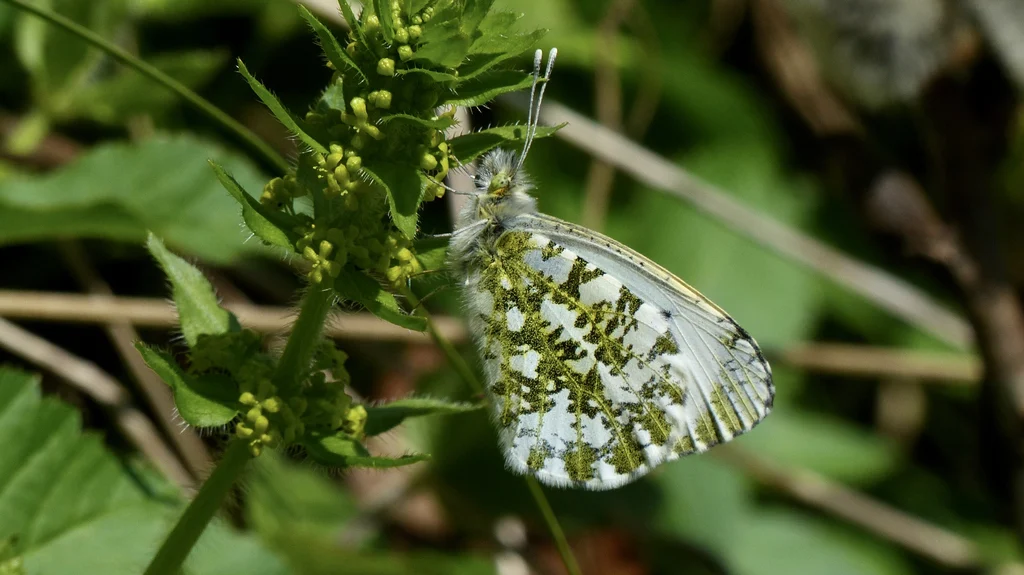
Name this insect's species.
Anthocharis cardamines
